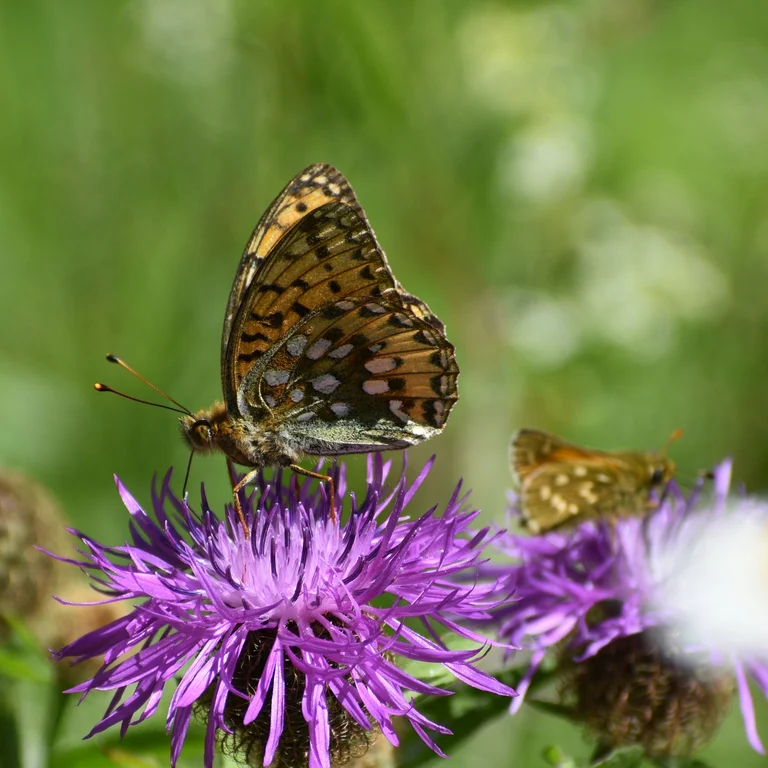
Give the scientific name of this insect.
Speyeria aglaja
